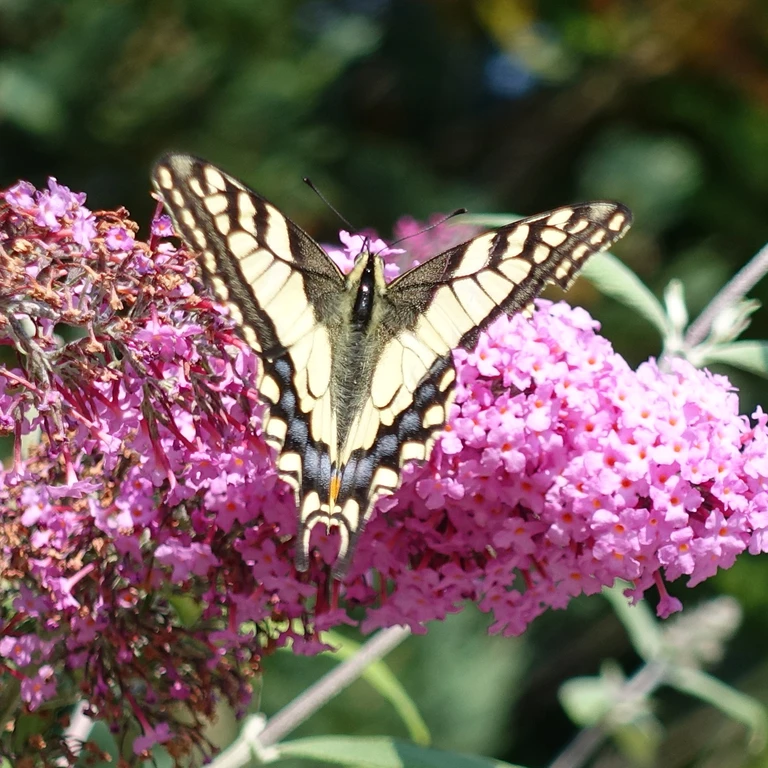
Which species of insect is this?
Papilio machaon
